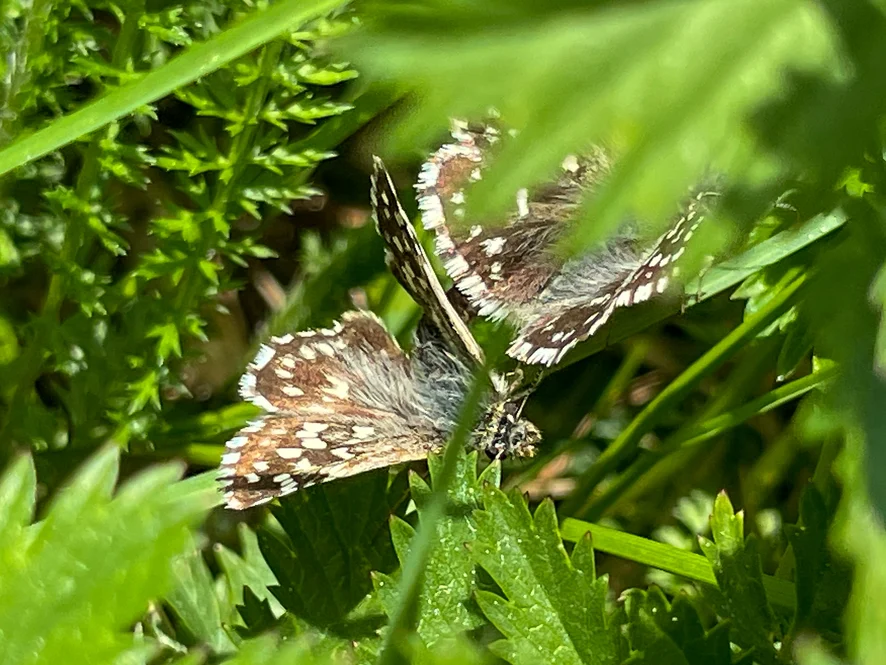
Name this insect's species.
Pyrgus malvae
